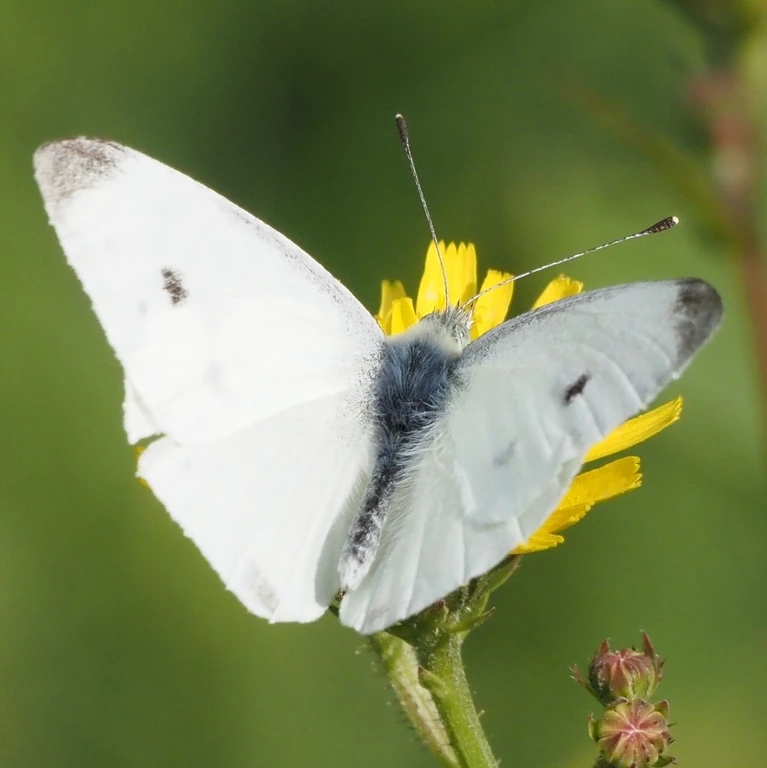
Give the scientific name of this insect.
Pieris rapae
